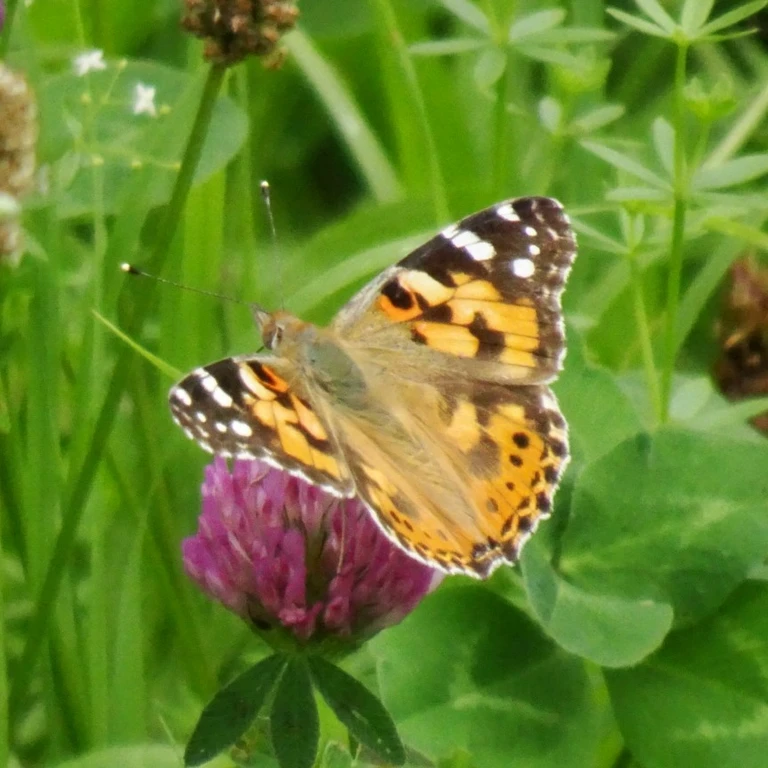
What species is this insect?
Vanessa cardui
